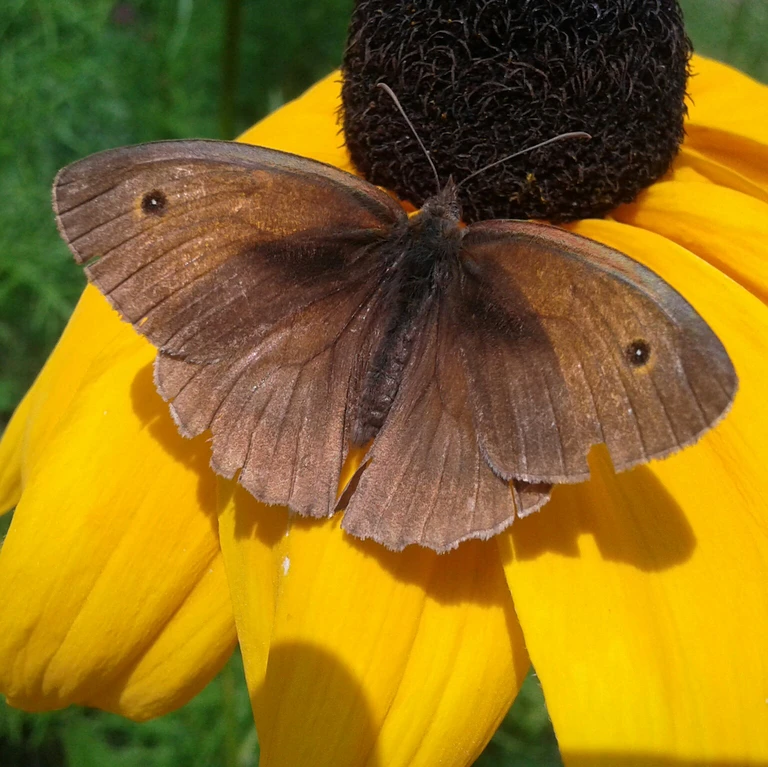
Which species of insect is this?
Maniola jurtina
